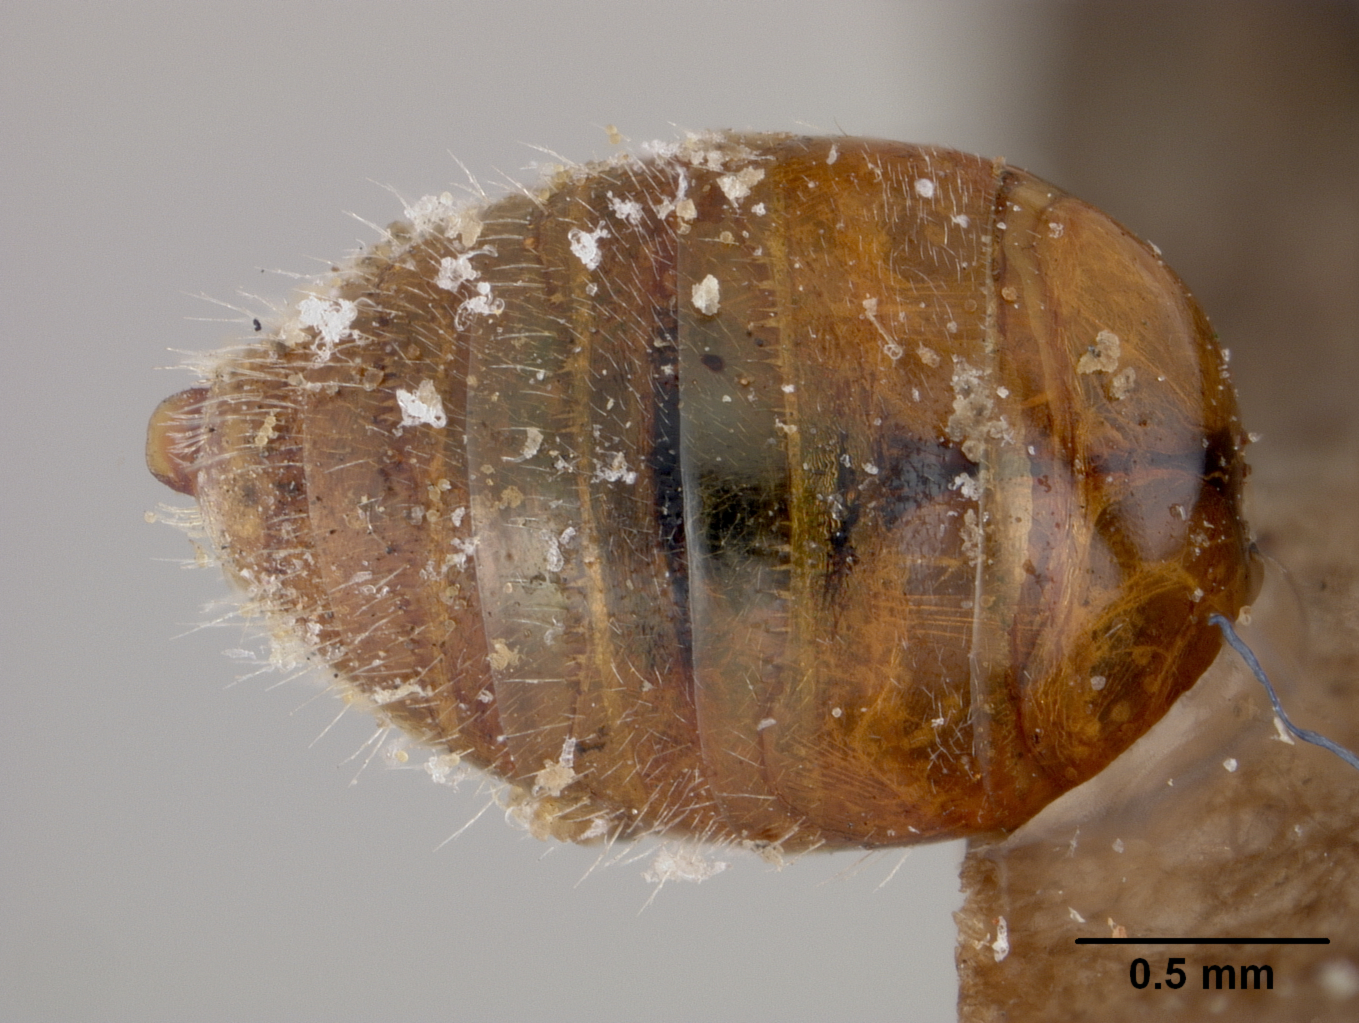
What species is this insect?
Sphecodes autumnalis
